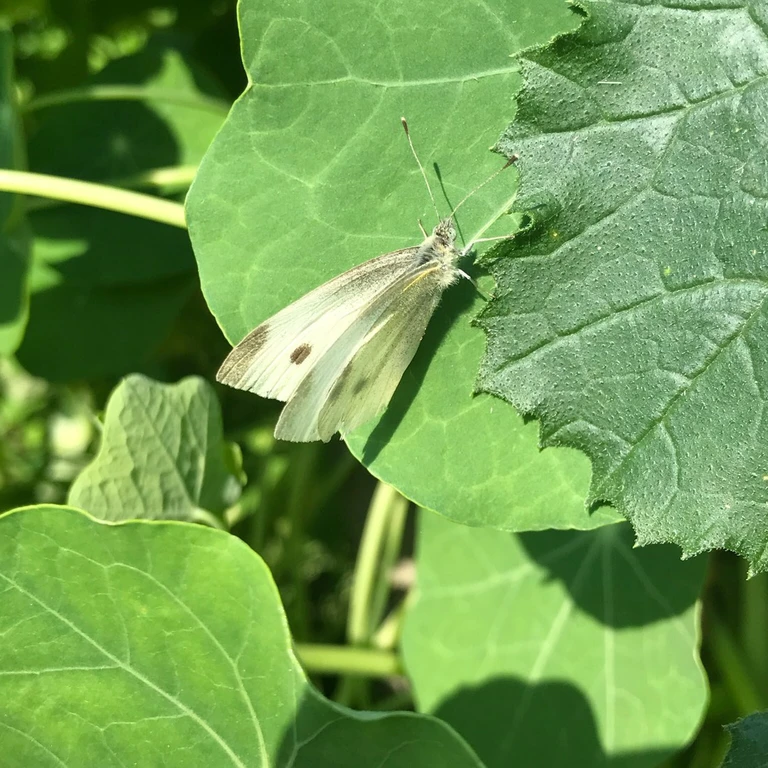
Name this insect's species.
Pieris rapae
